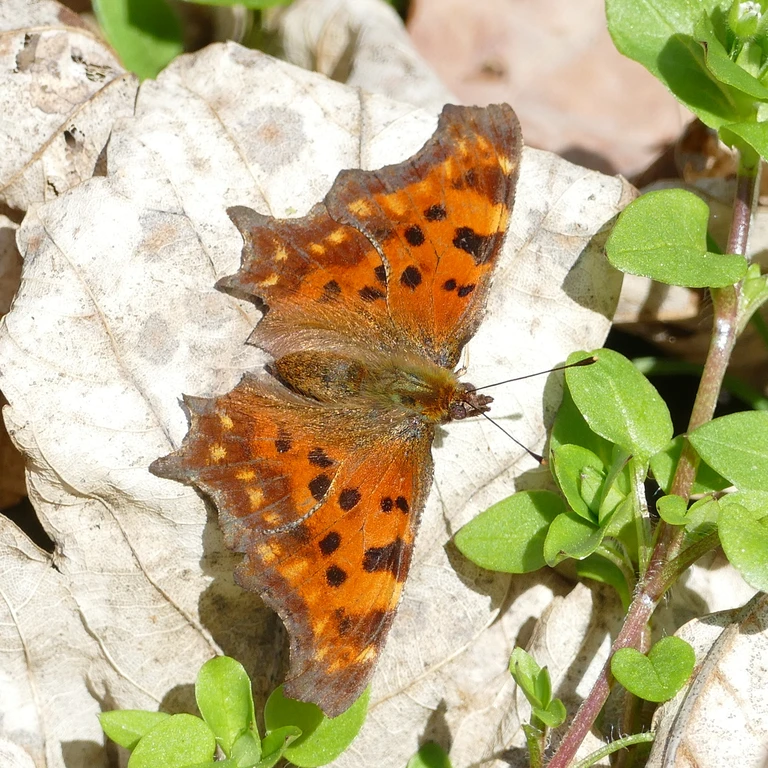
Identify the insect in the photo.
Polygonia c-album
